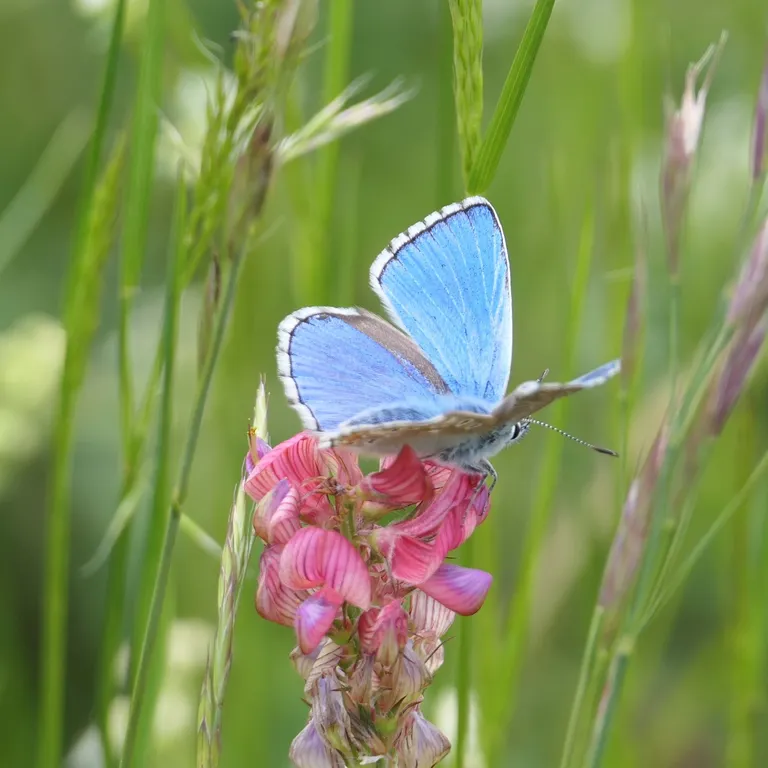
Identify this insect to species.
Lysandra bellargus
